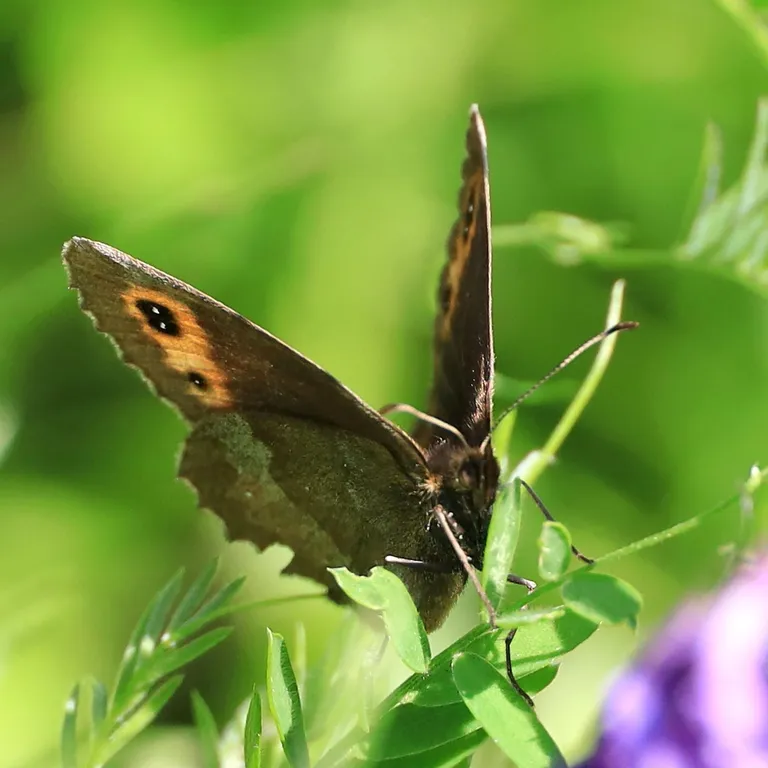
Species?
Erebia aethiops
